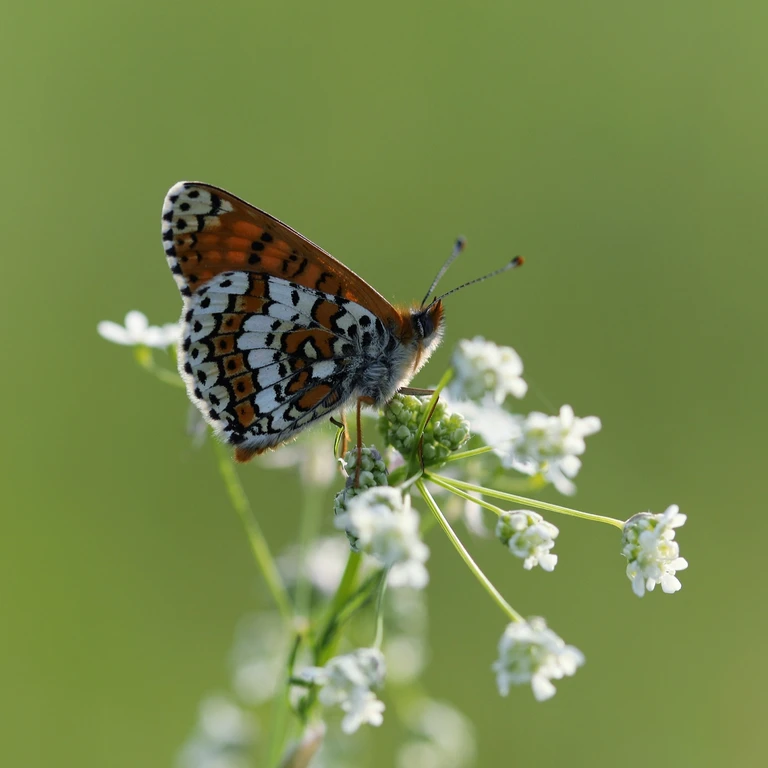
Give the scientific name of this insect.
Melitaea cinxia
